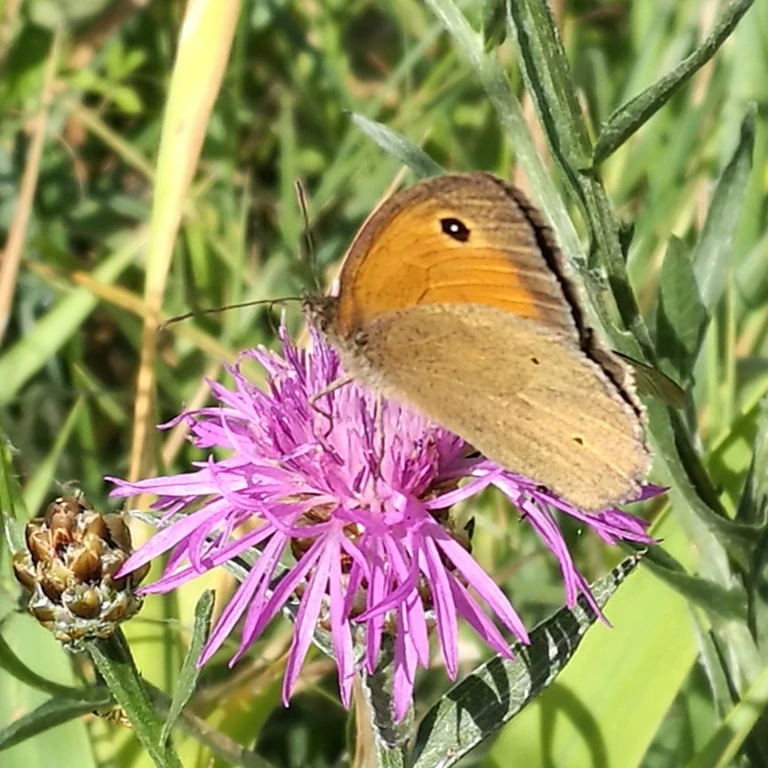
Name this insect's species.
Maniola jurtina
